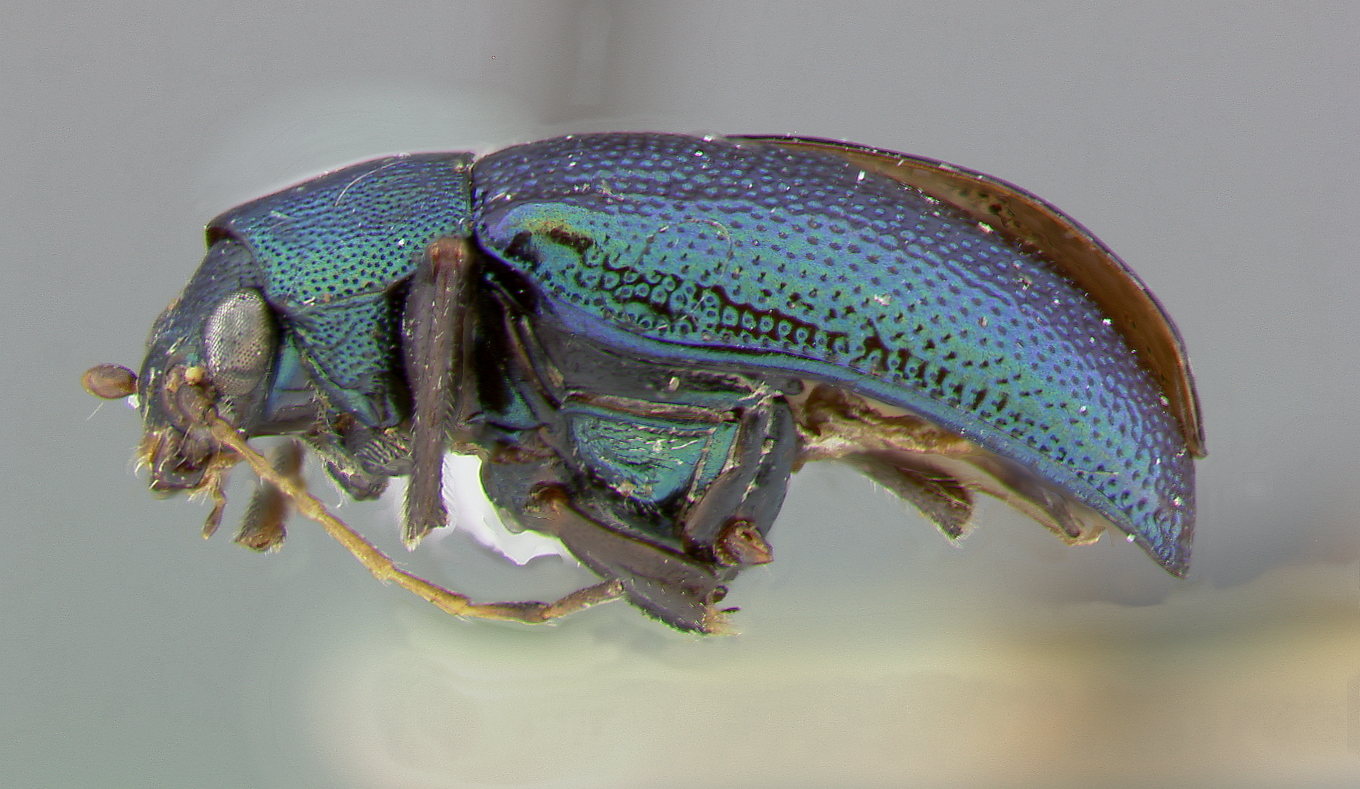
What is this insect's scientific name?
Colaspis sanguinea
